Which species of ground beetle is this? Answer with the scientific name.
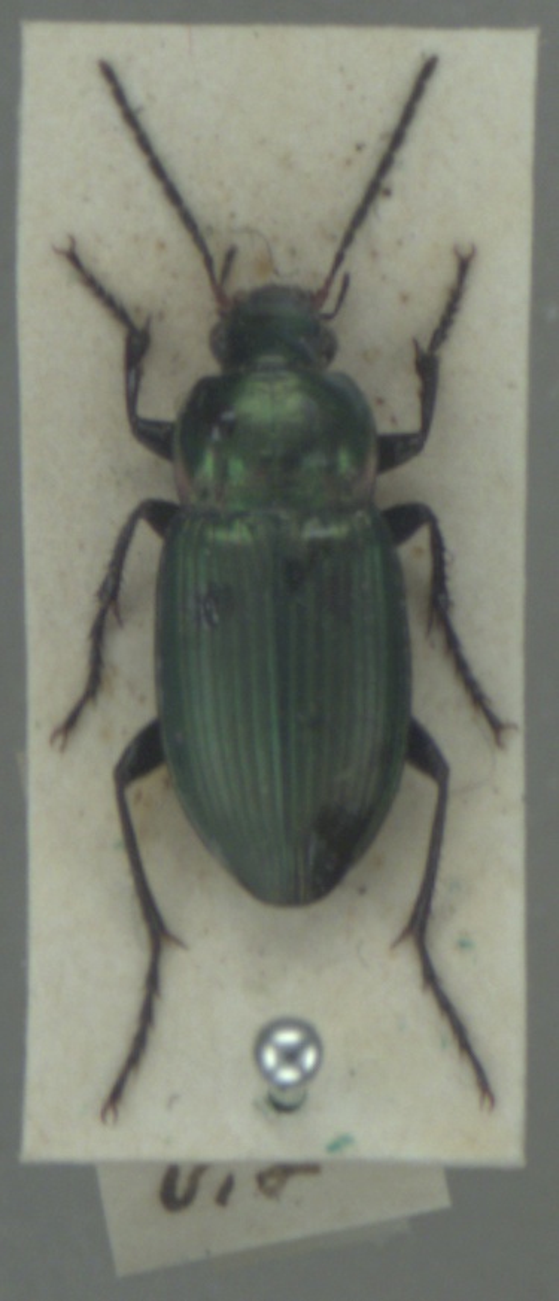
Poecilus cupreus
